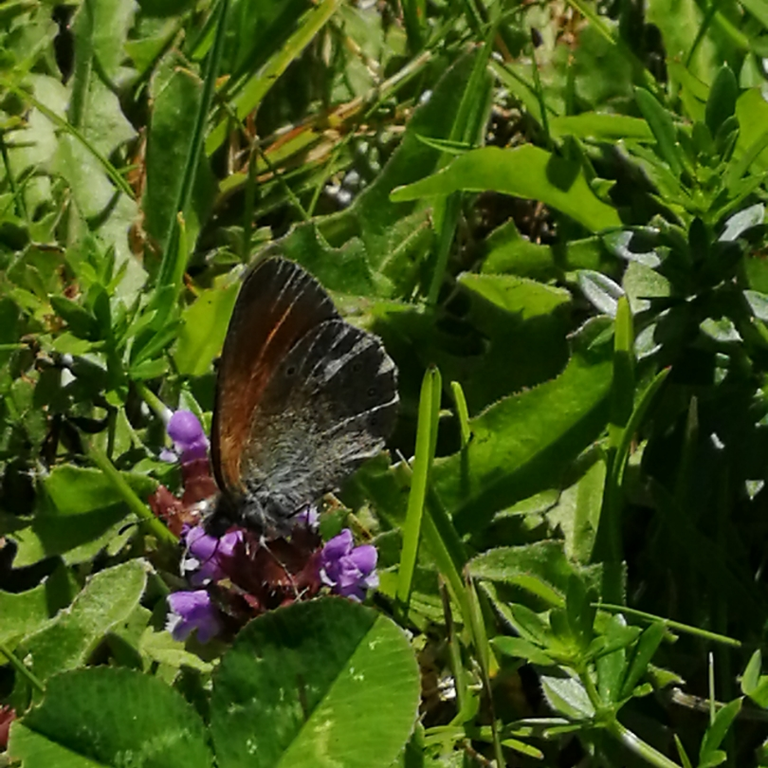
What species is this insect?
Coenonympha glycerion (also Coenonympha iphis)
